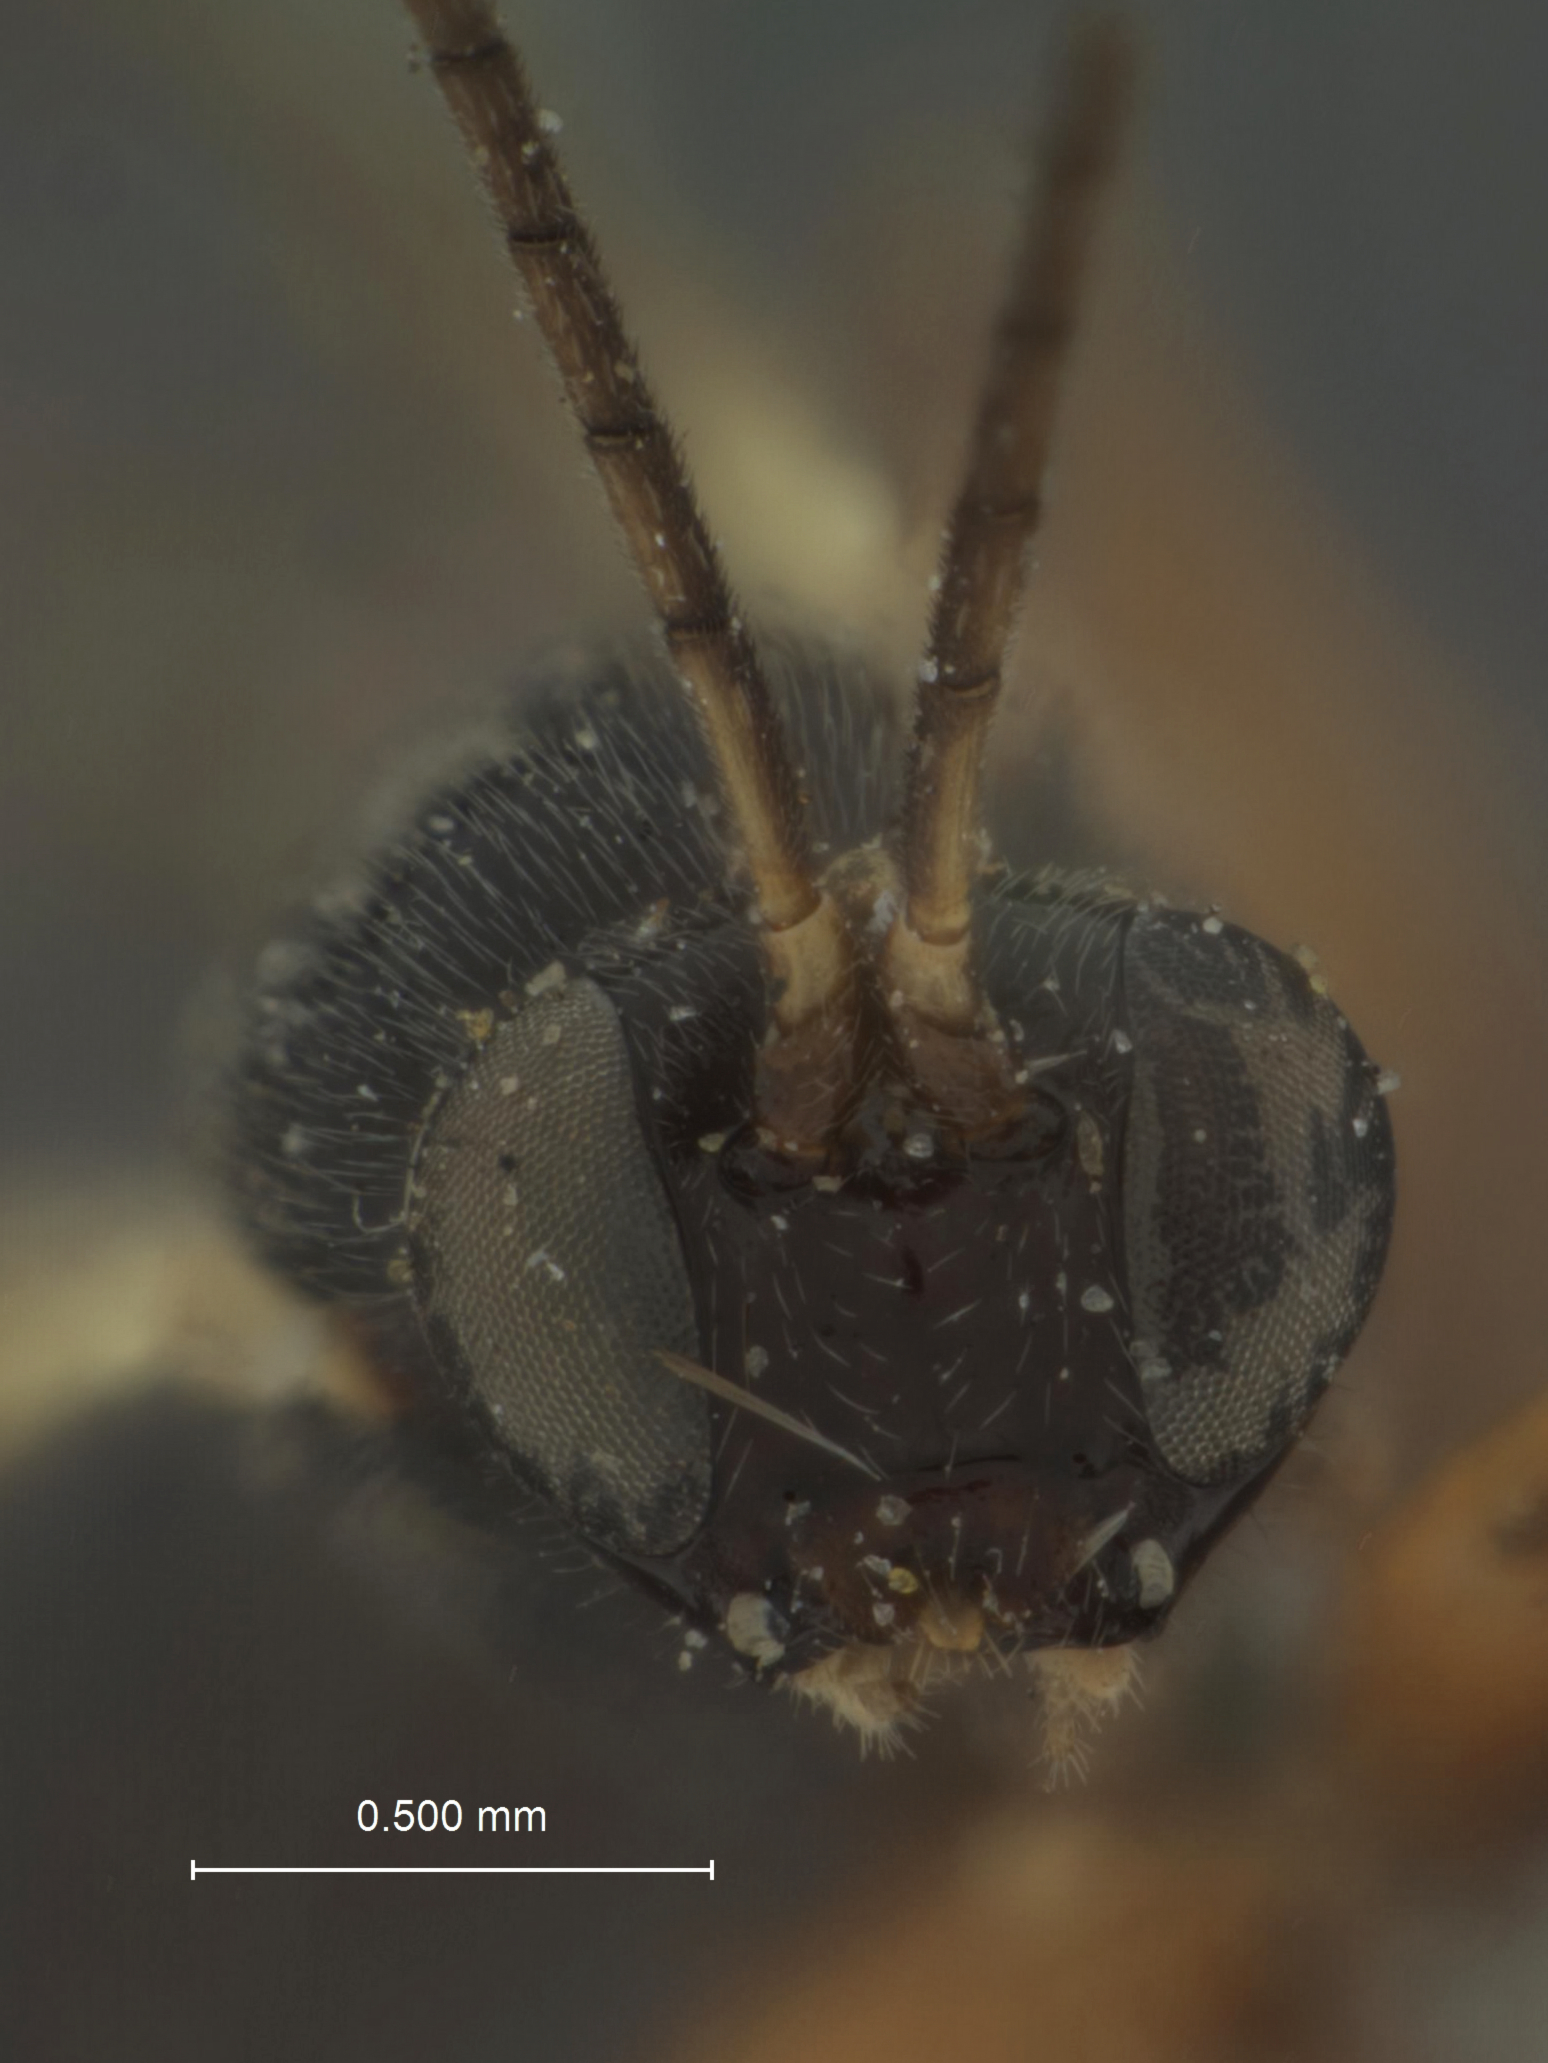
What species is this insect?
Epiurus atrocoxalis
